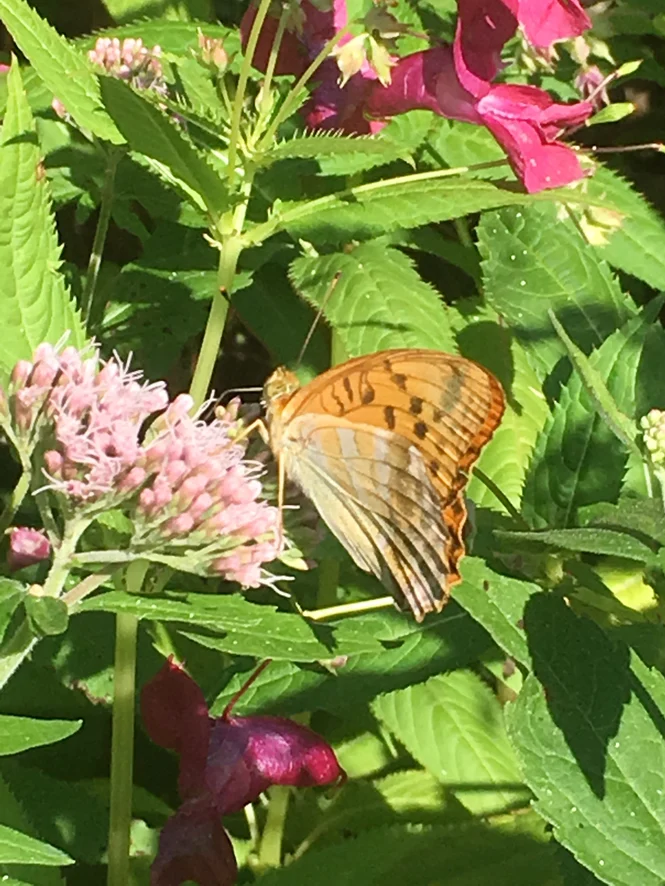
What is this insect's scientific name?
Argynnis paphia
